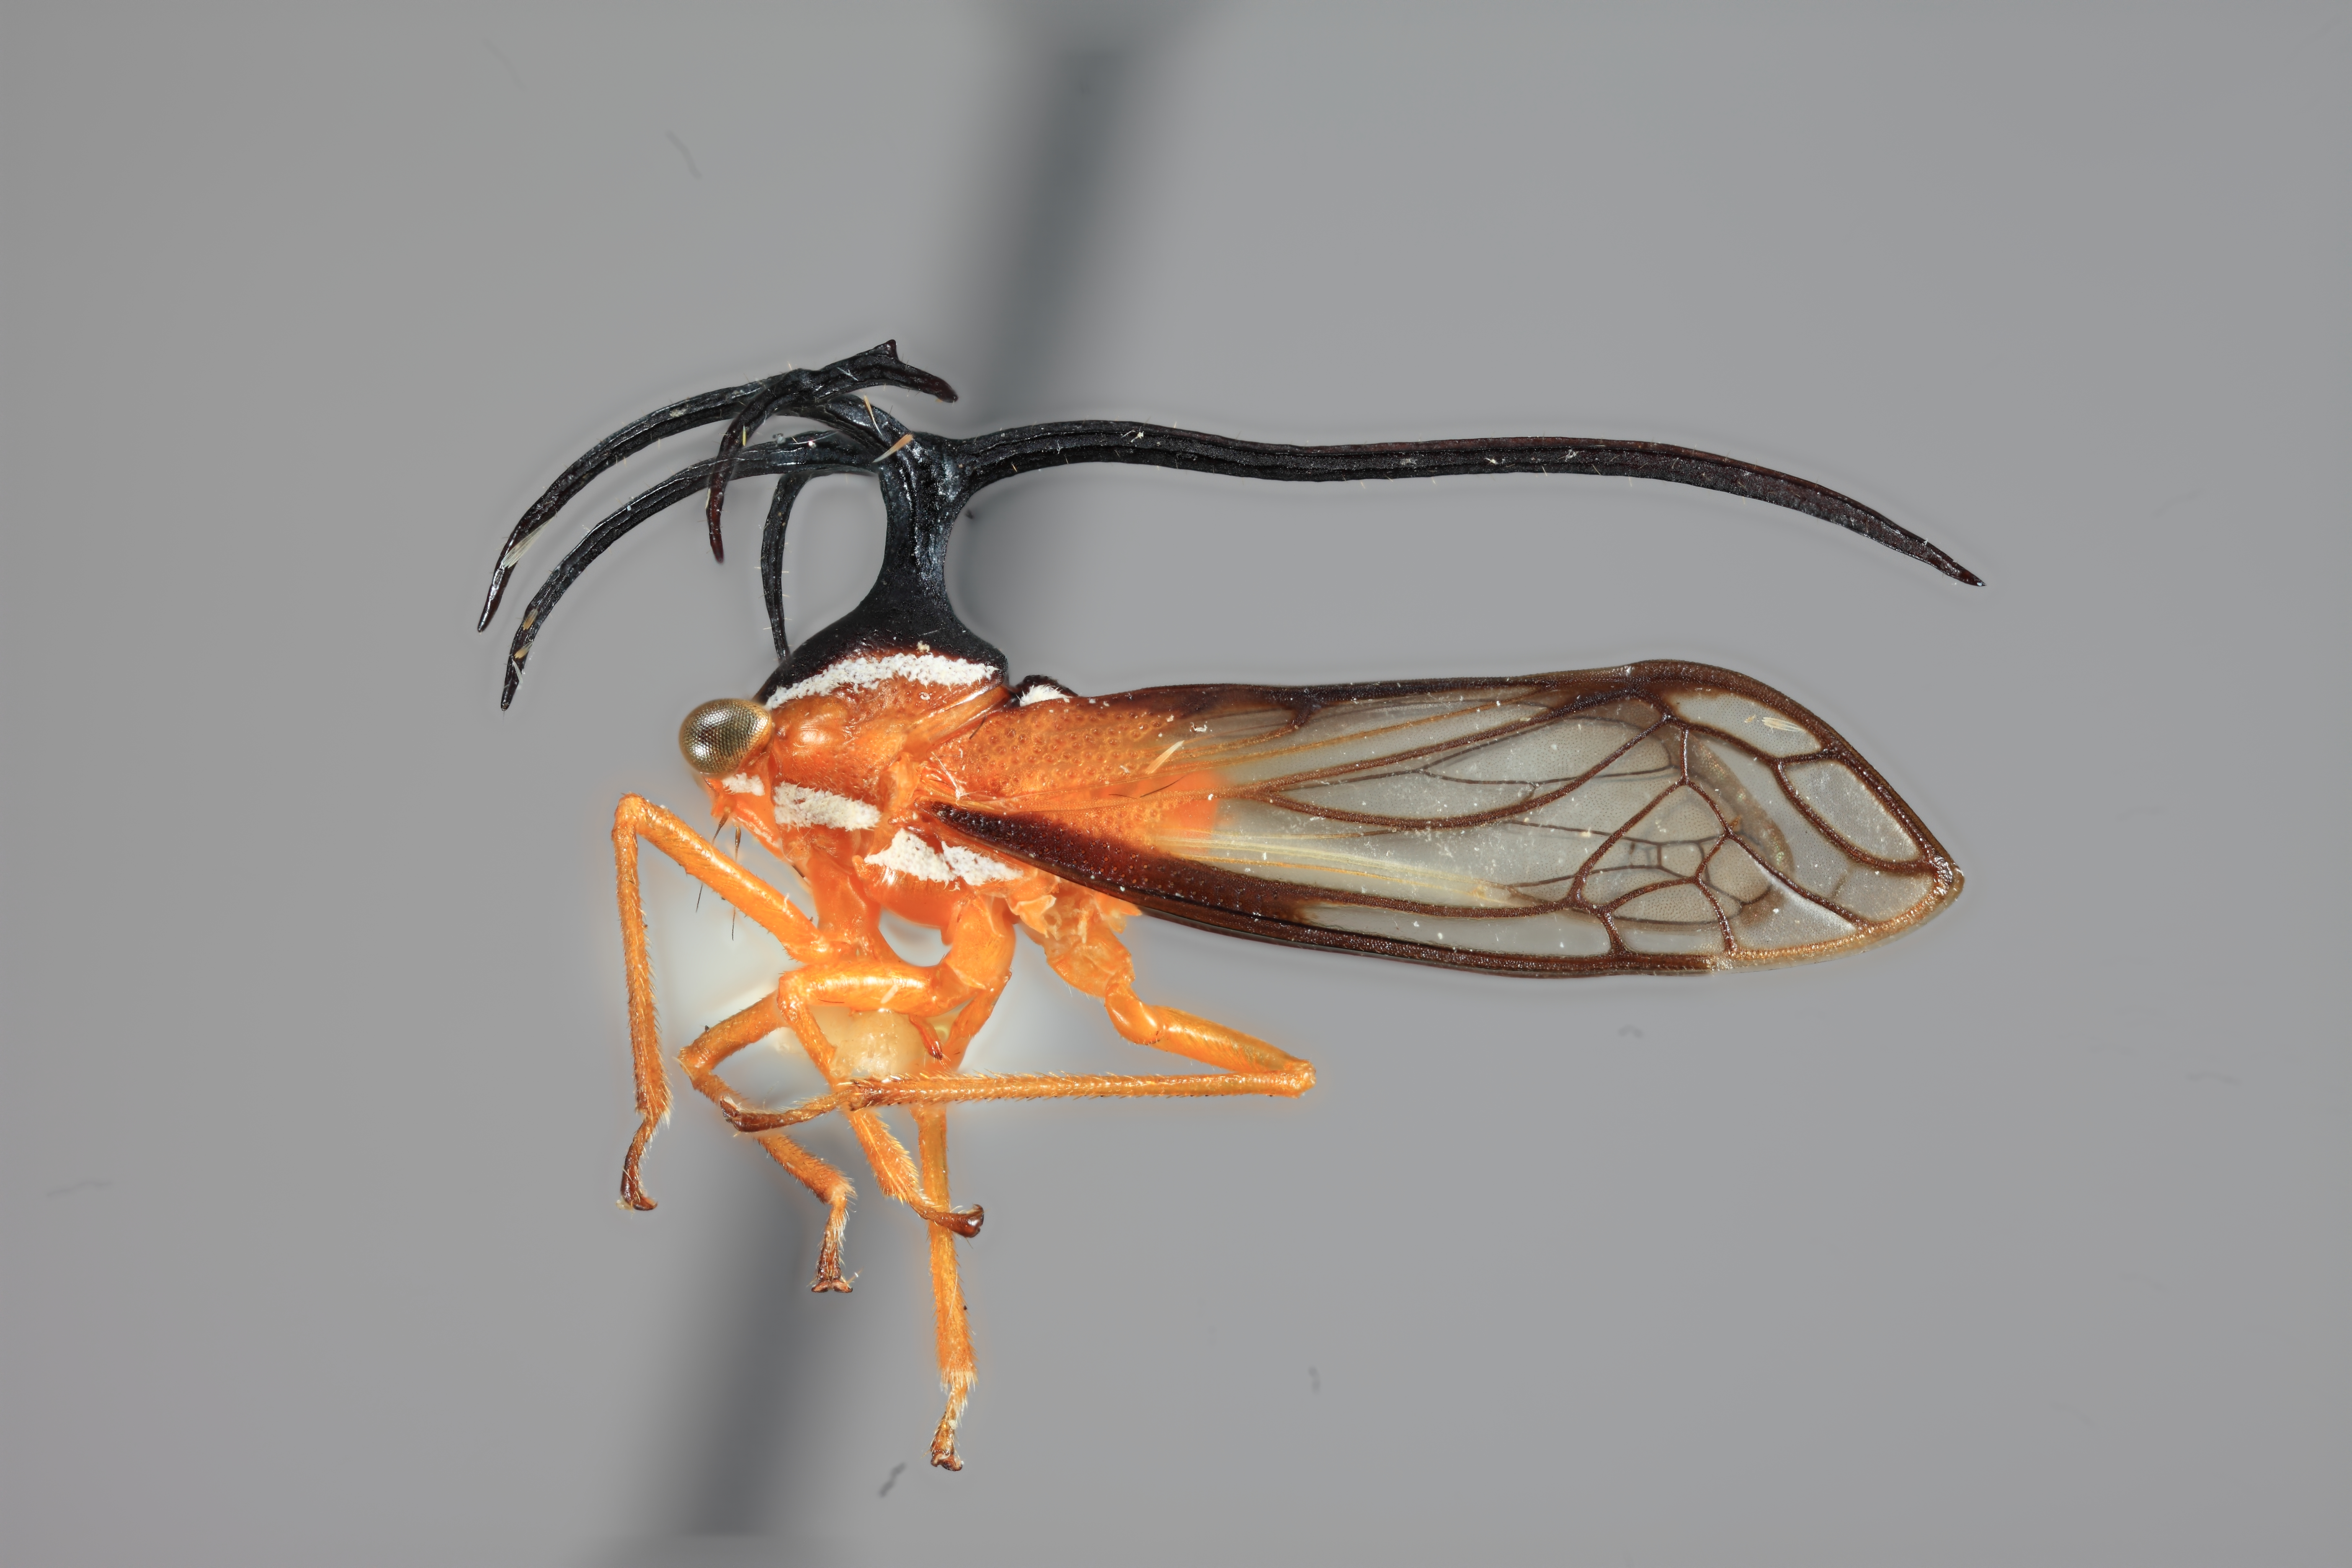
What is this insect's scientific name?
Umbelligerus peruviensis
